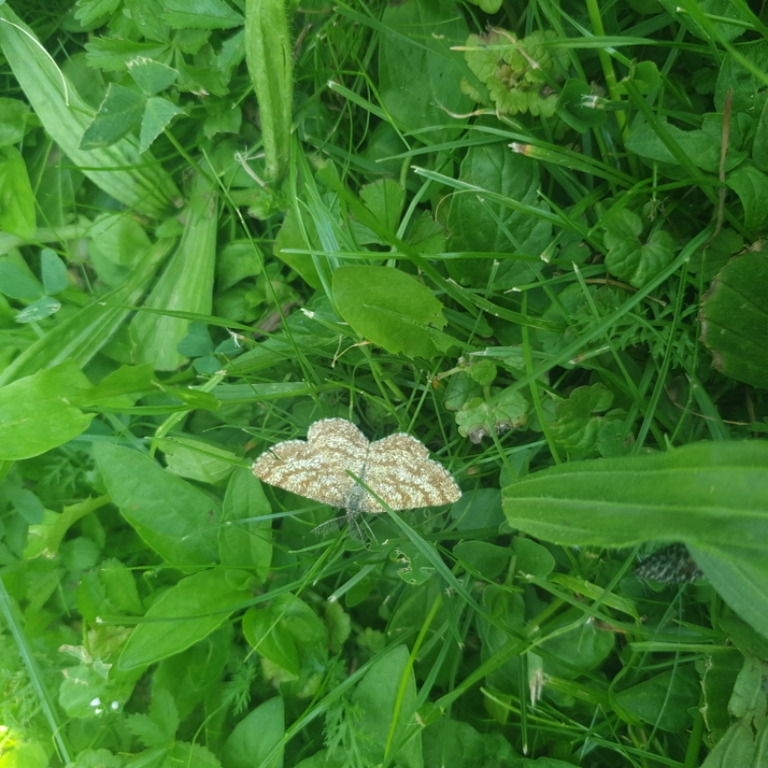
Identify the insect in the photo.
Ematurga atomaria
